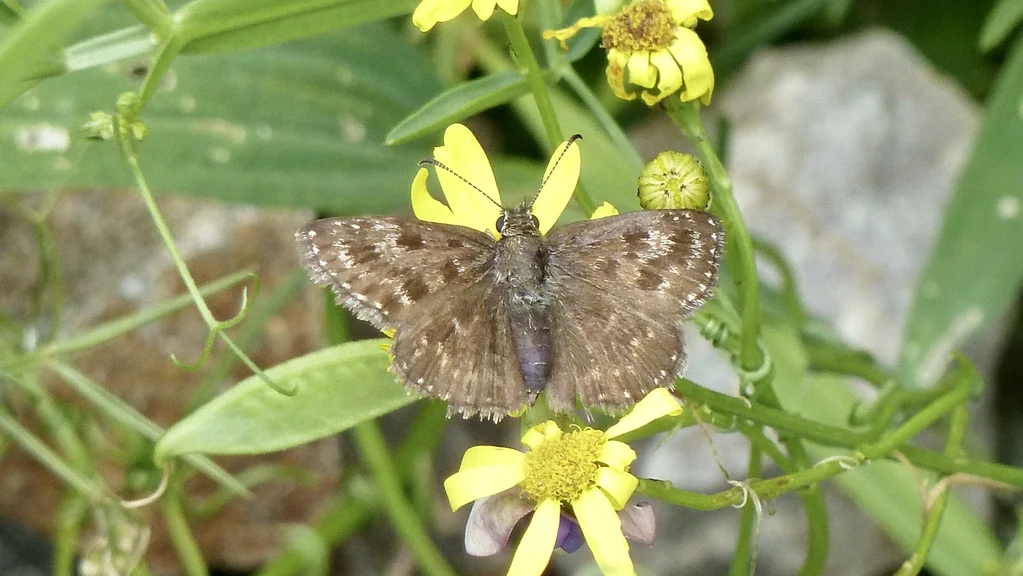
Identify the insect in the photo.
Erynnis tages
